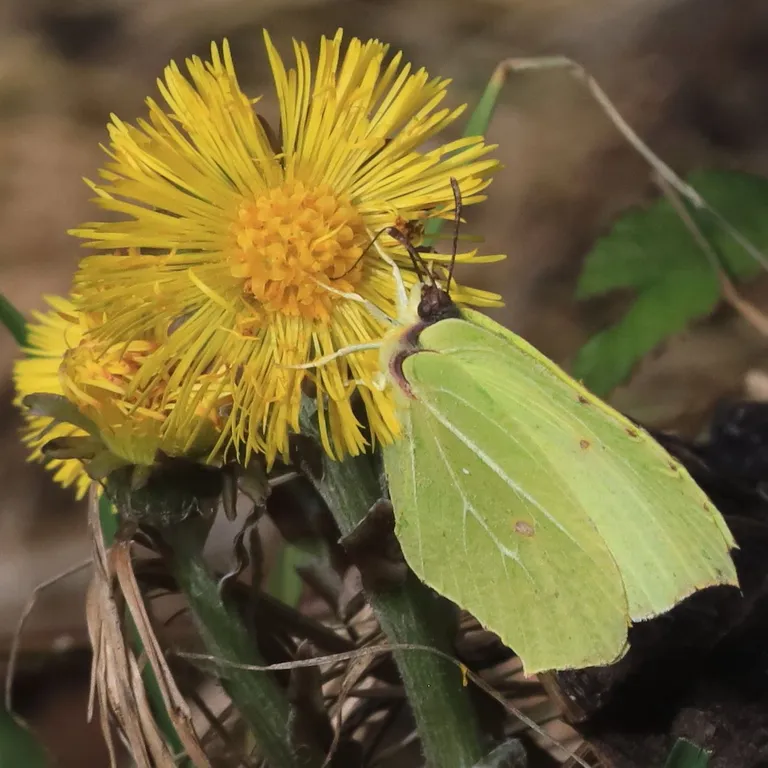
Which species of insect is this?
Gonepteryx rhamni
